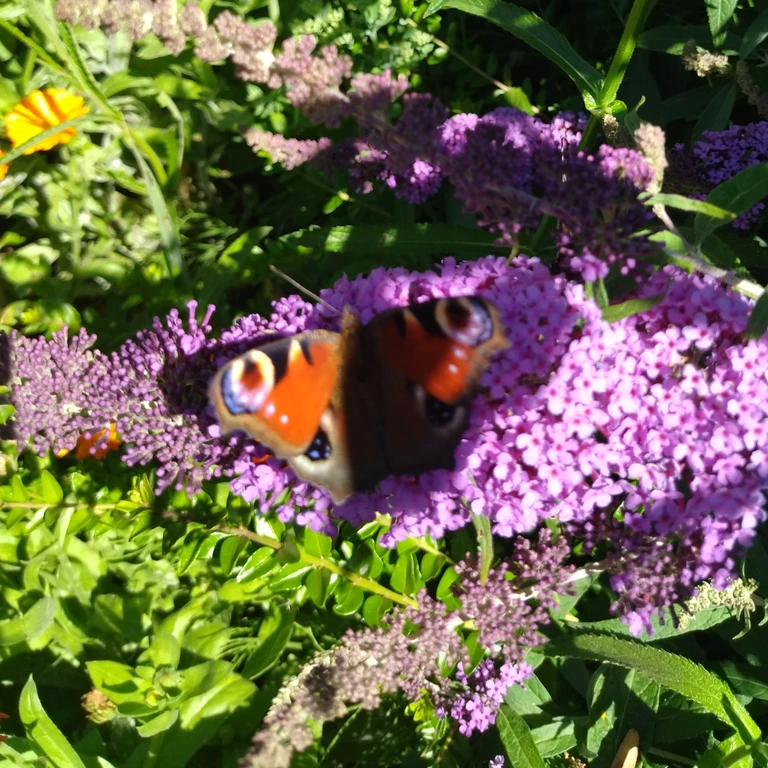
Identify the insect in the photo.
Aglais io
